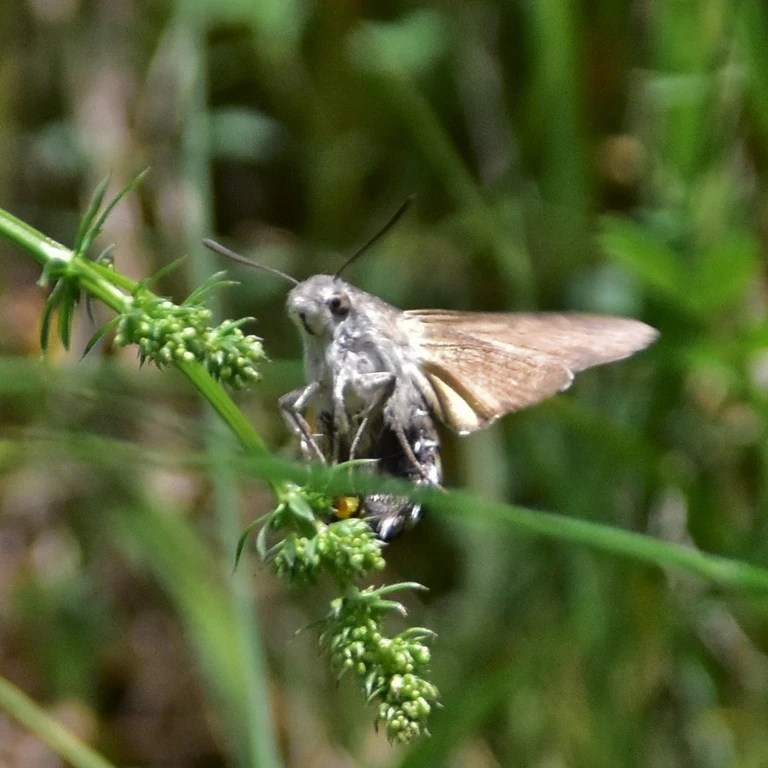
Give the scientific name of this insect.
Macroglossum stellatarum
